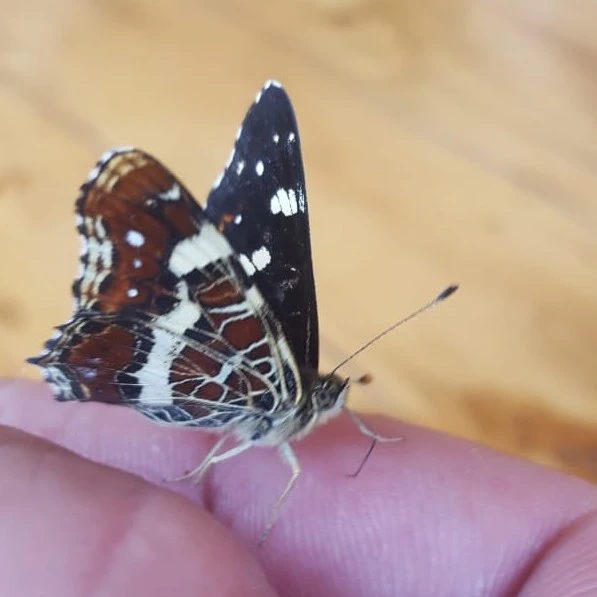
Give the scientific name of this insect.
Araschnia levana
